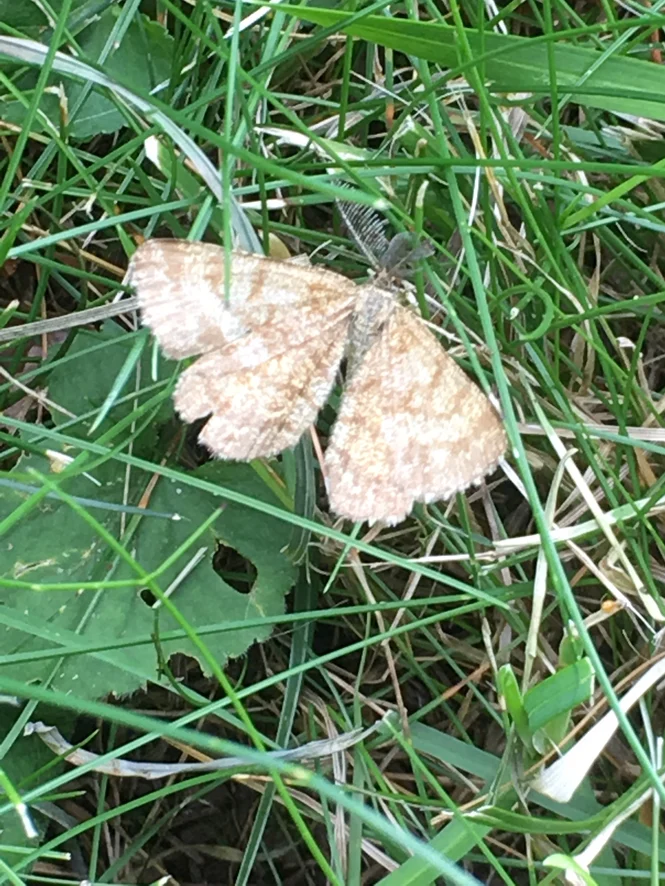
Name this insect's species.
Ematurga atomaria
